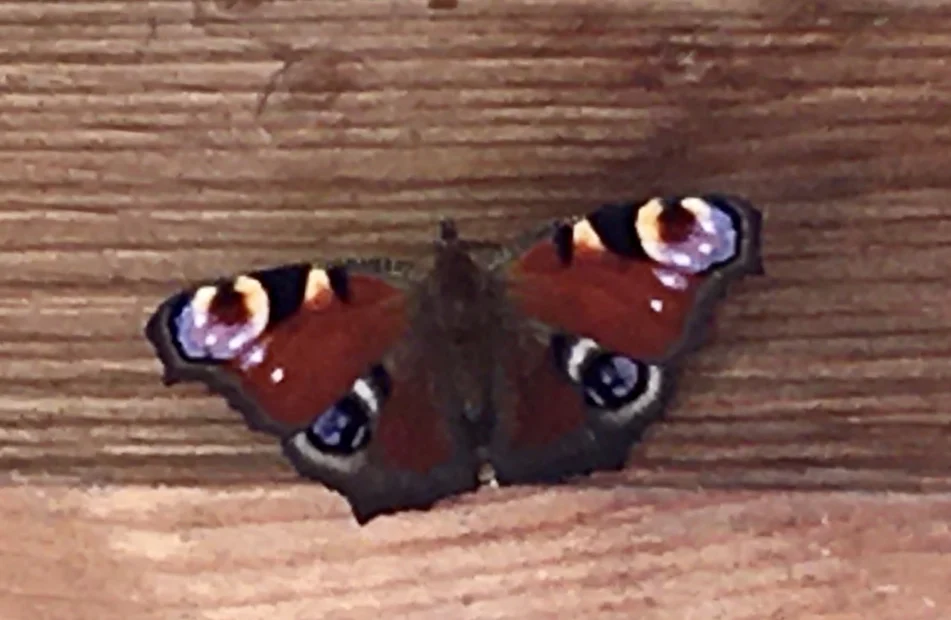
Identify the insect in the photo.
Aglais io
